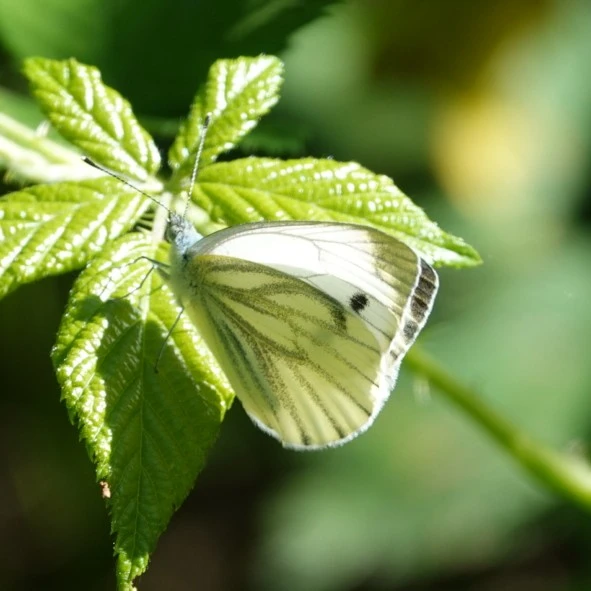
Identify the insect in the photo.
Pieris napi
